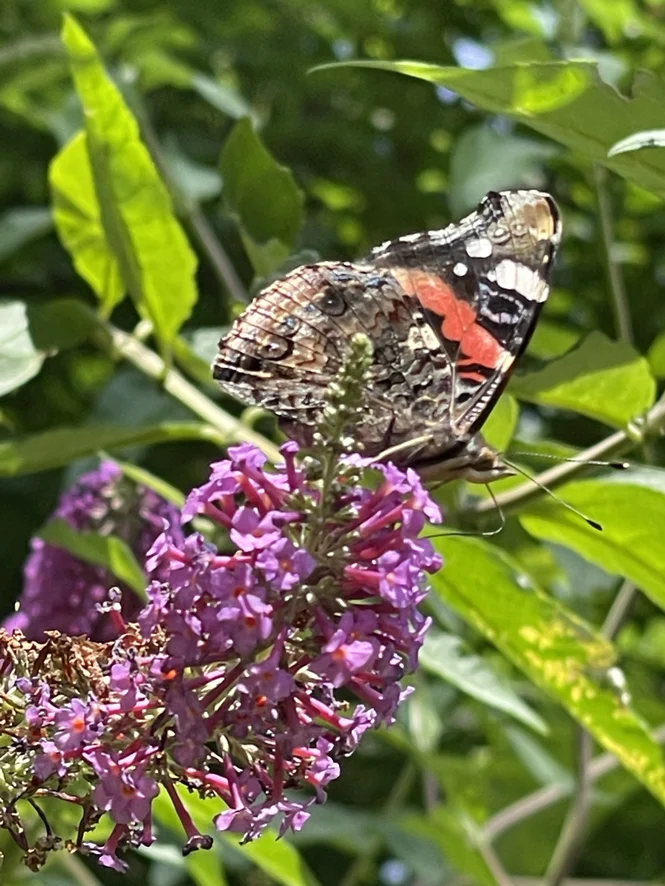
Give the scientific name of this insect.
Vanessa atalanta
